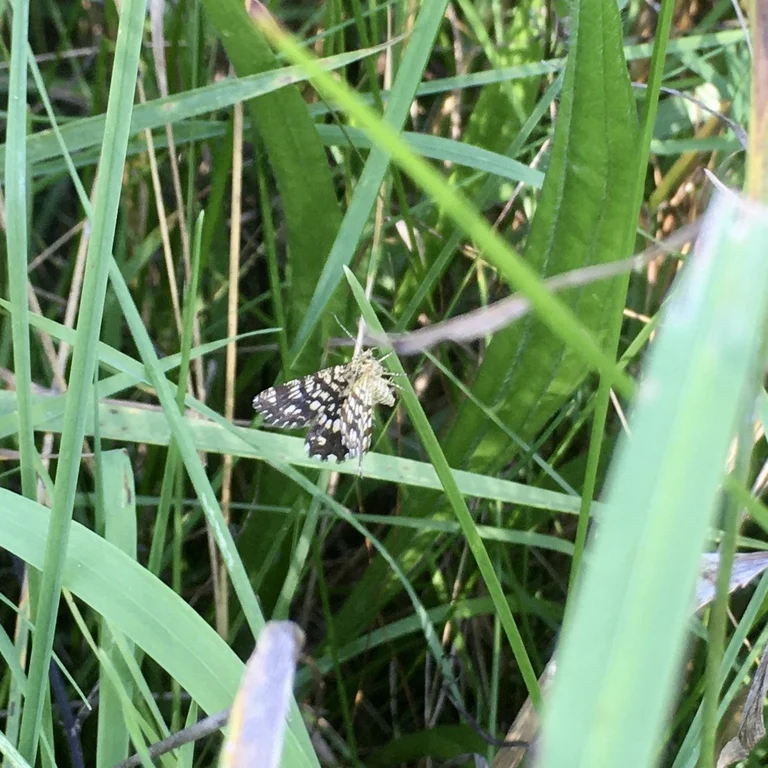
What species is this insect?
Chiasmia clathrata
